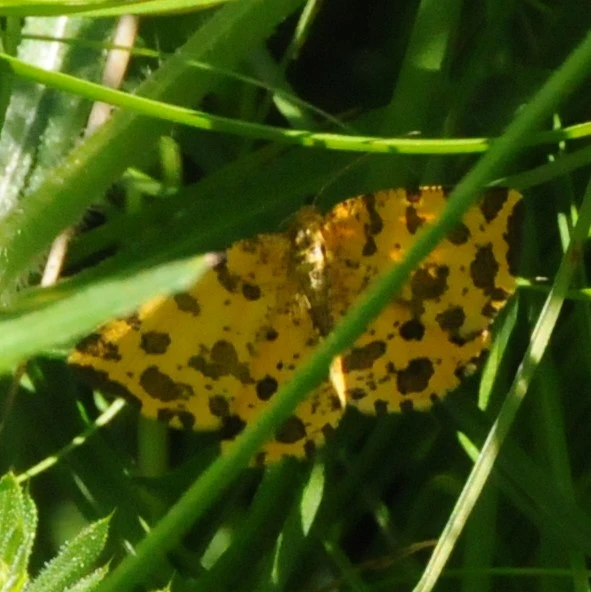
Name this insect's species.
Pseudopanthera macularia
